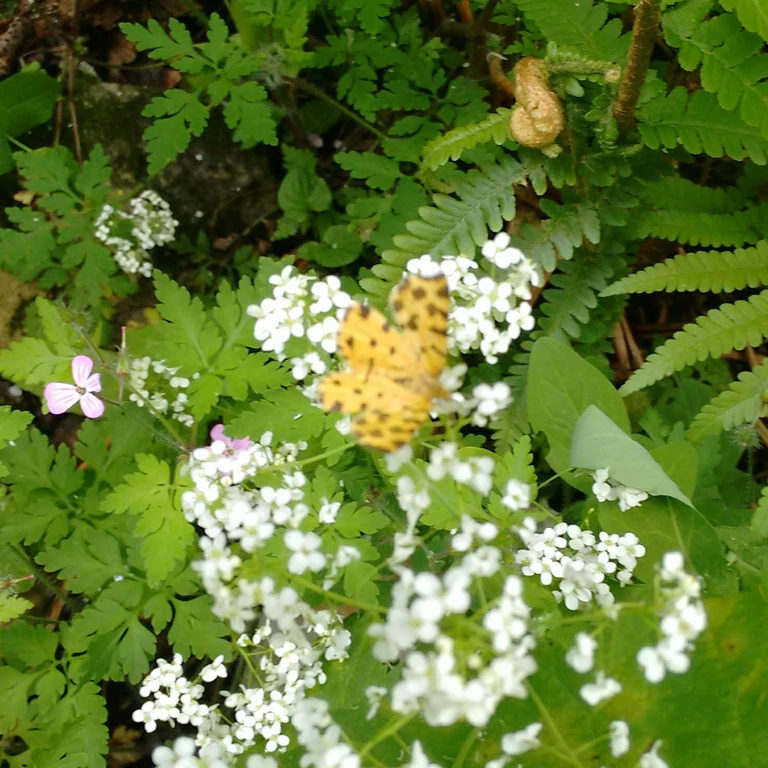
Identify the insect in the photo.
Pseudopanthera macularia
